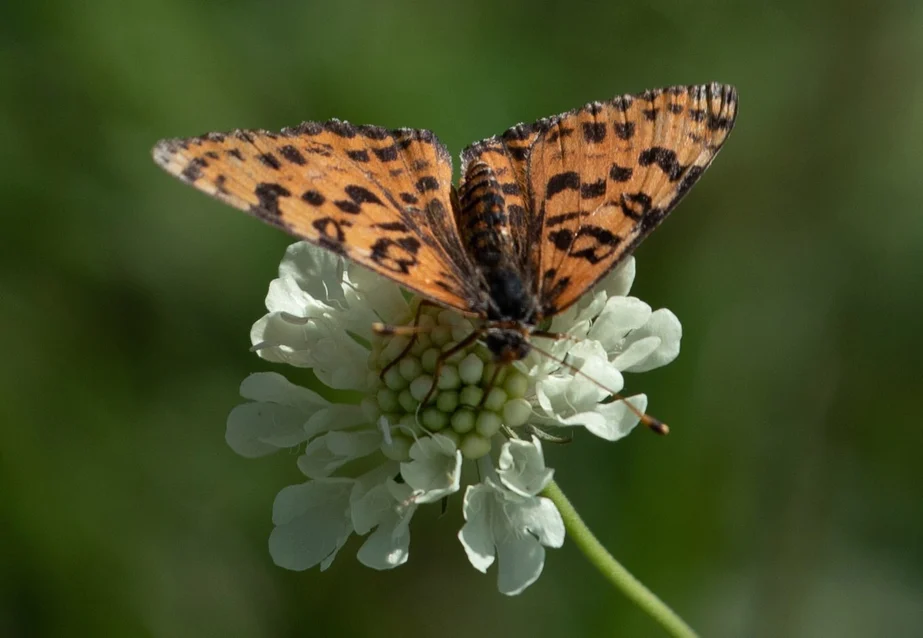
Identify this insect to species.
Melitaea didyma
